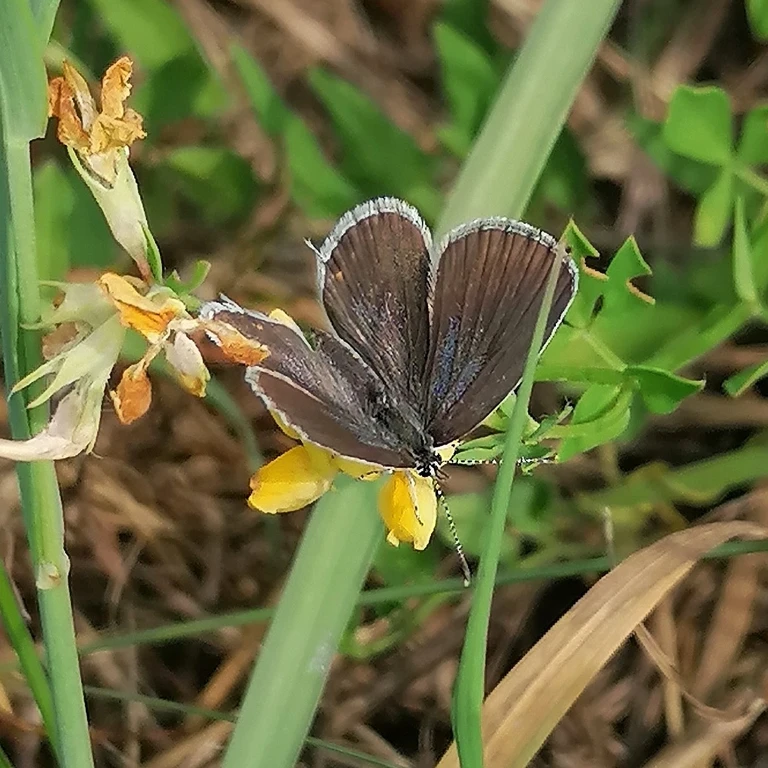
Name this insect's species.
Cupido argiades (also Elkalyce argiades)
